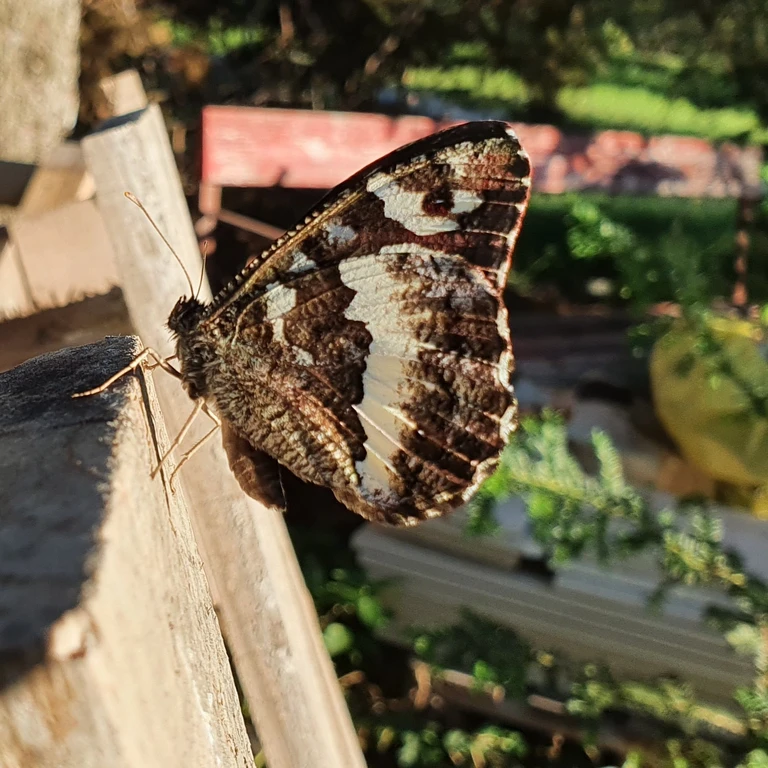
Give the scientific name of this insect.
Brintesia circe
